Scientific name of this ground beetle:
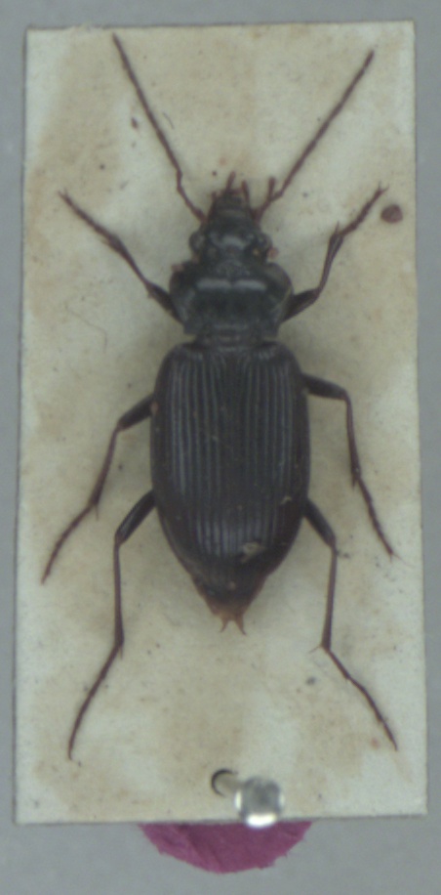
Nebria brevicollis
